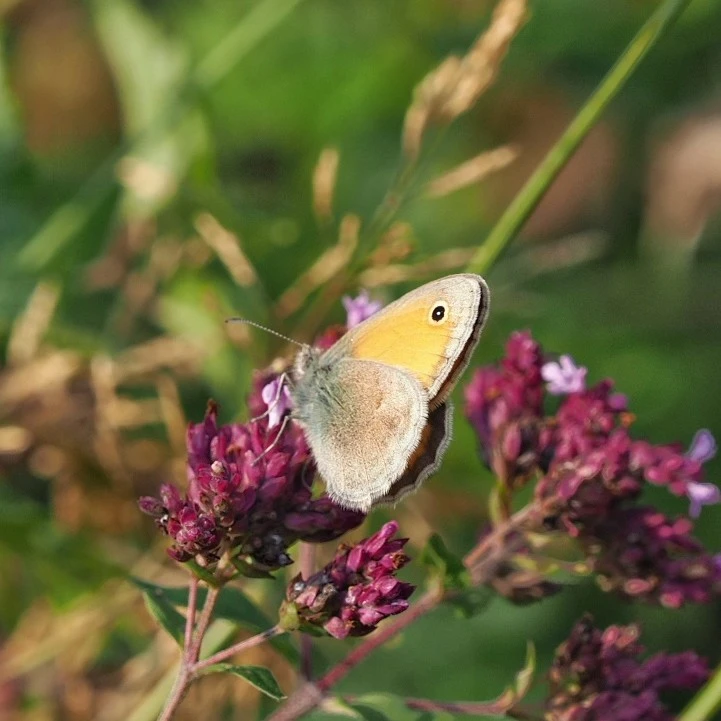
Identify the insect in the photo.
Coenonympha pamphilus
